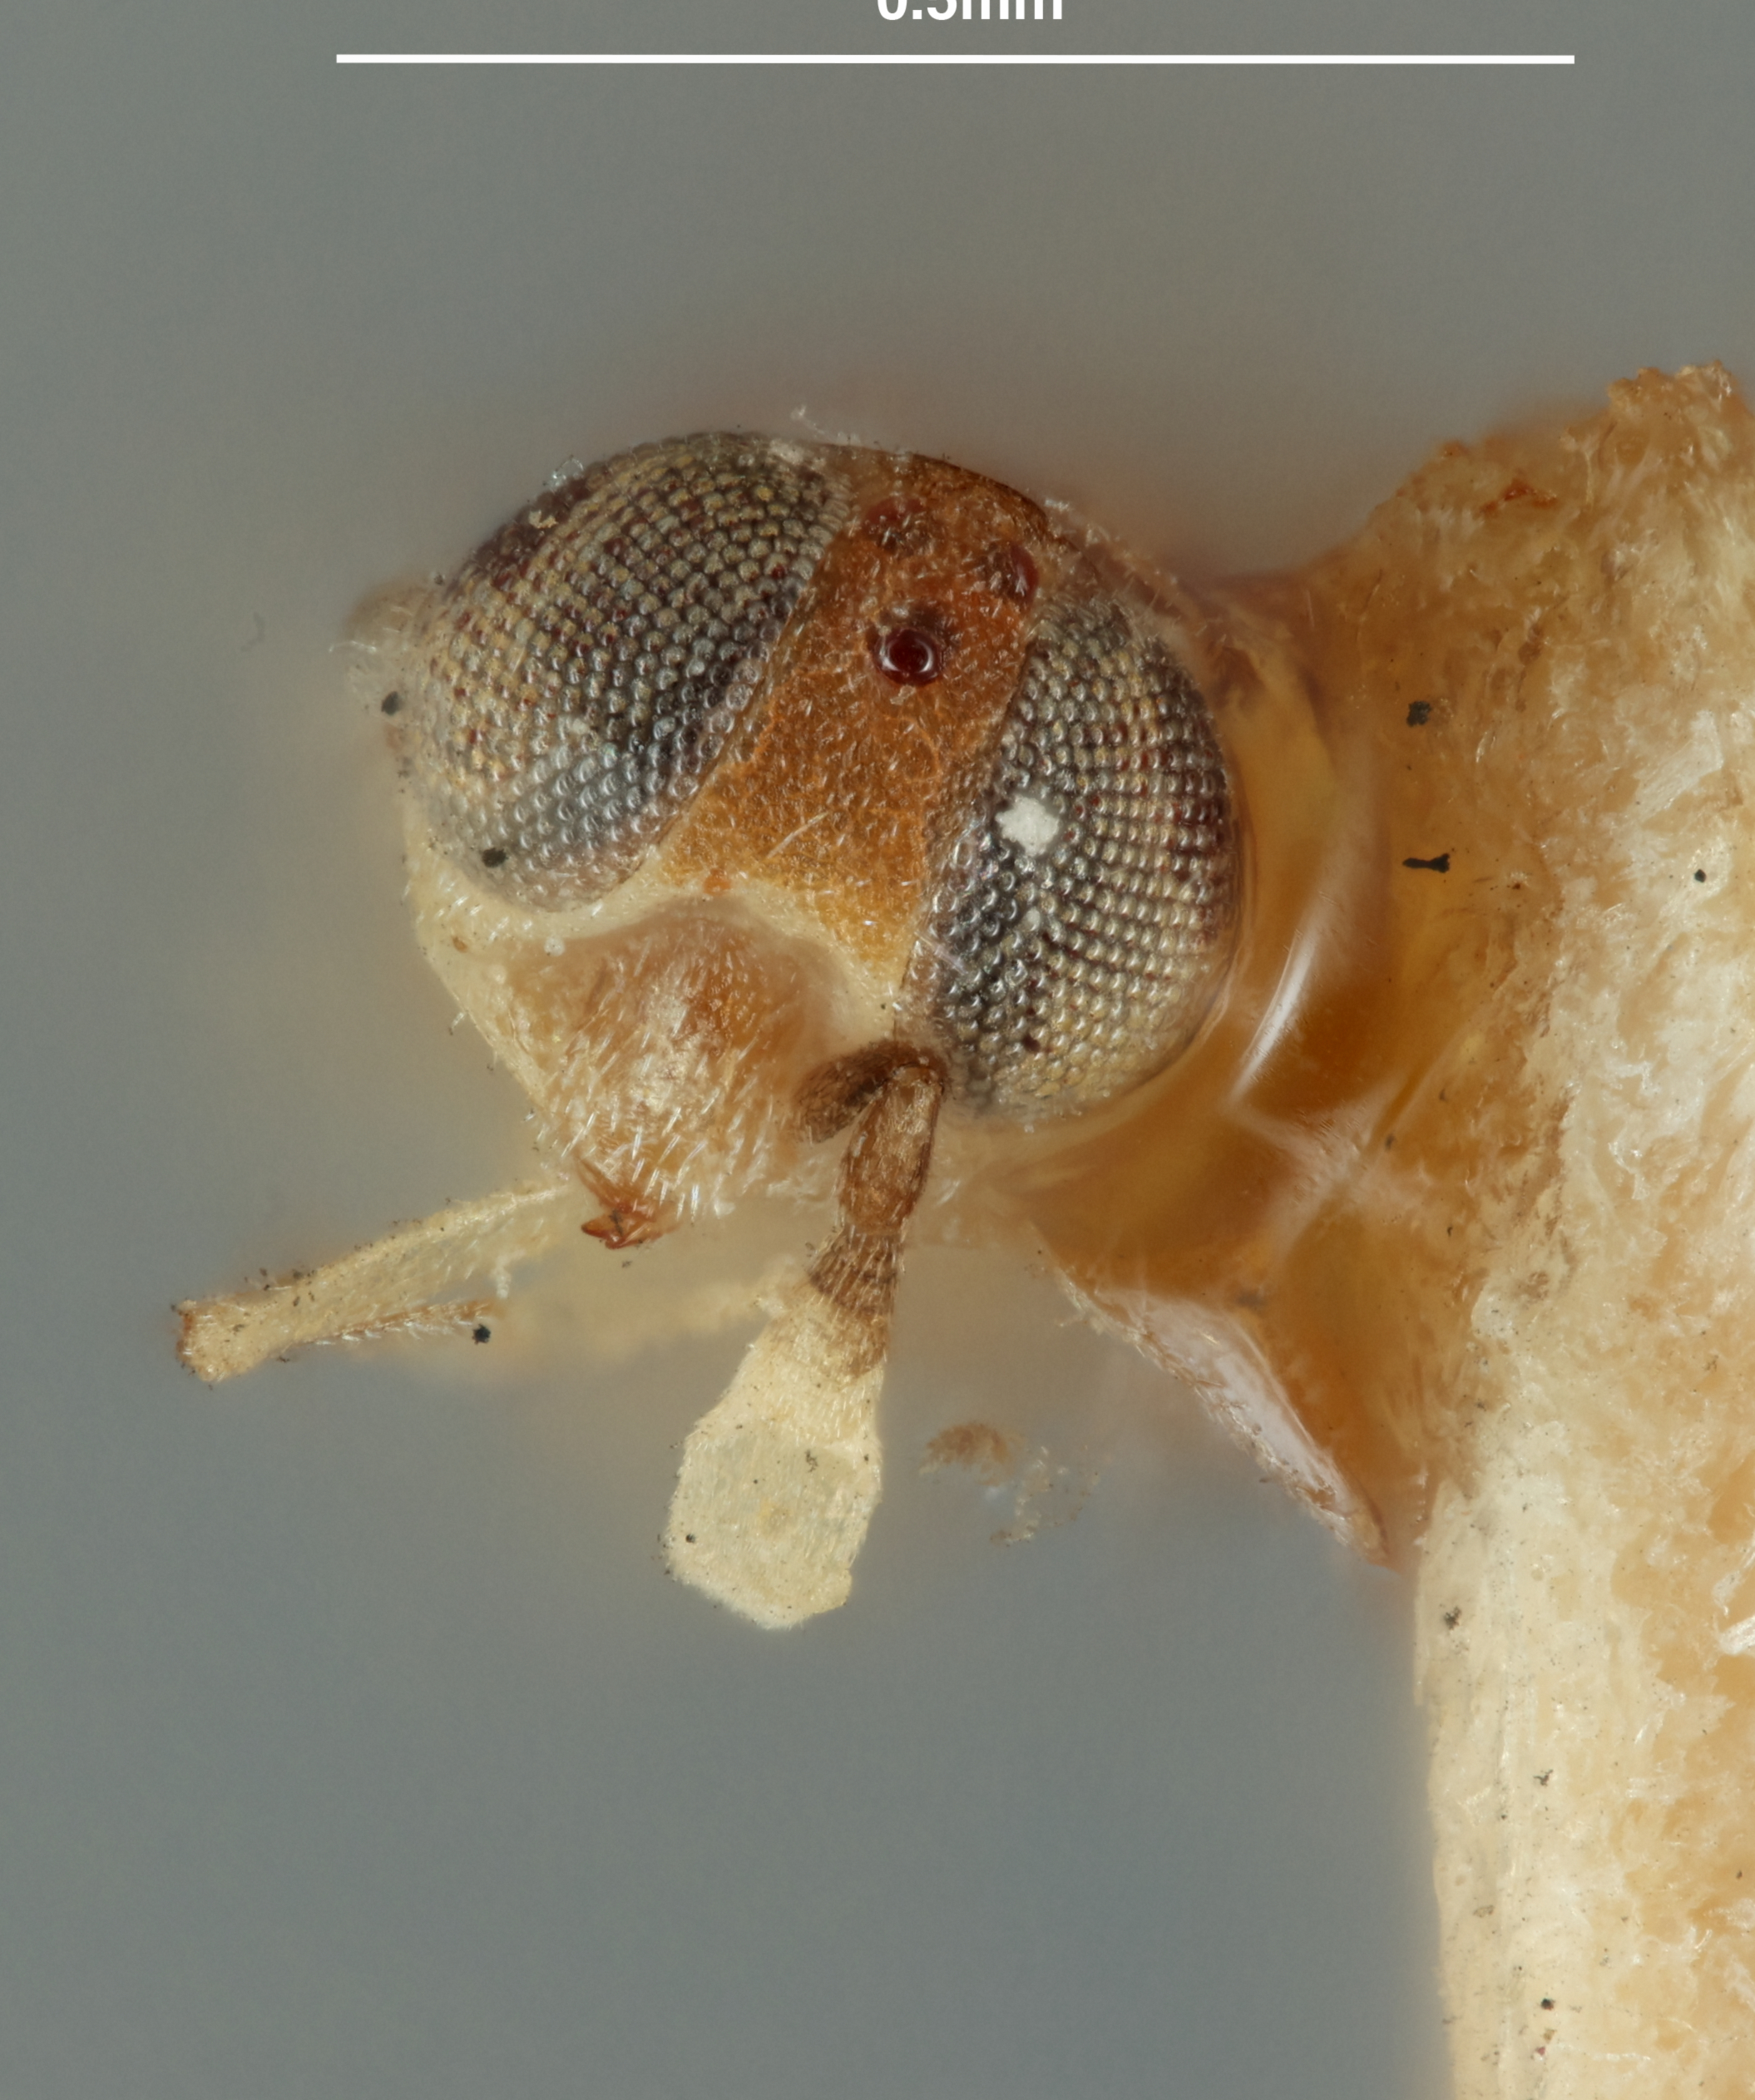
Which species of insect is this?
Pseudaphycus prosopodis
